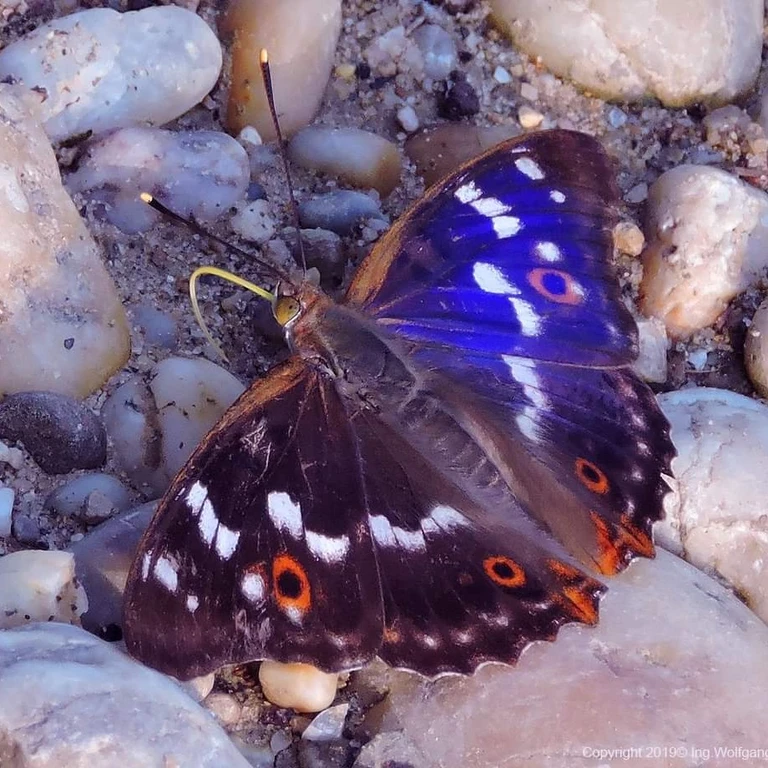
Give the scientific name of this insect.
Apatura ilia
